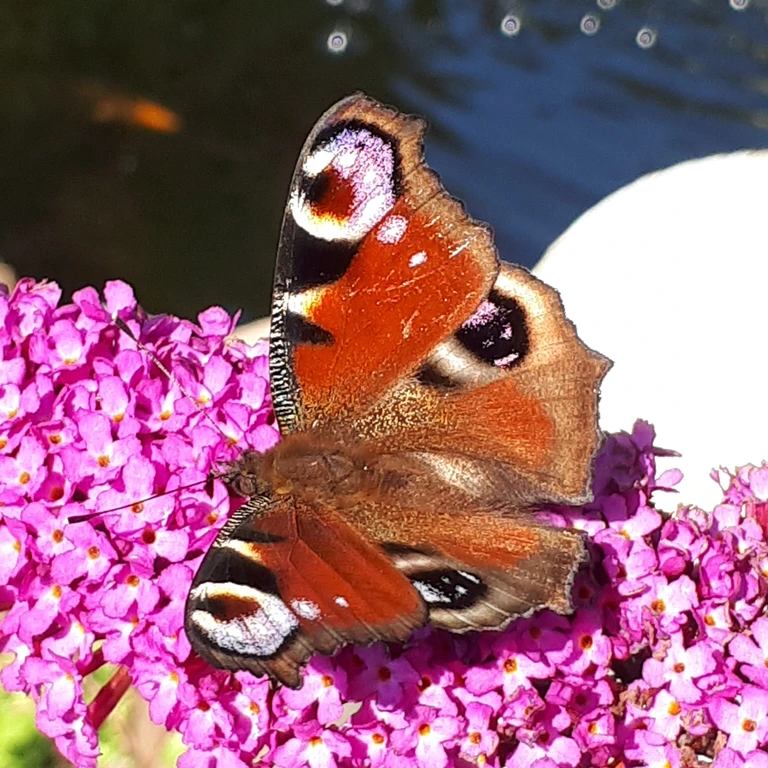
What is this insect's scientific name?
Aglais io
